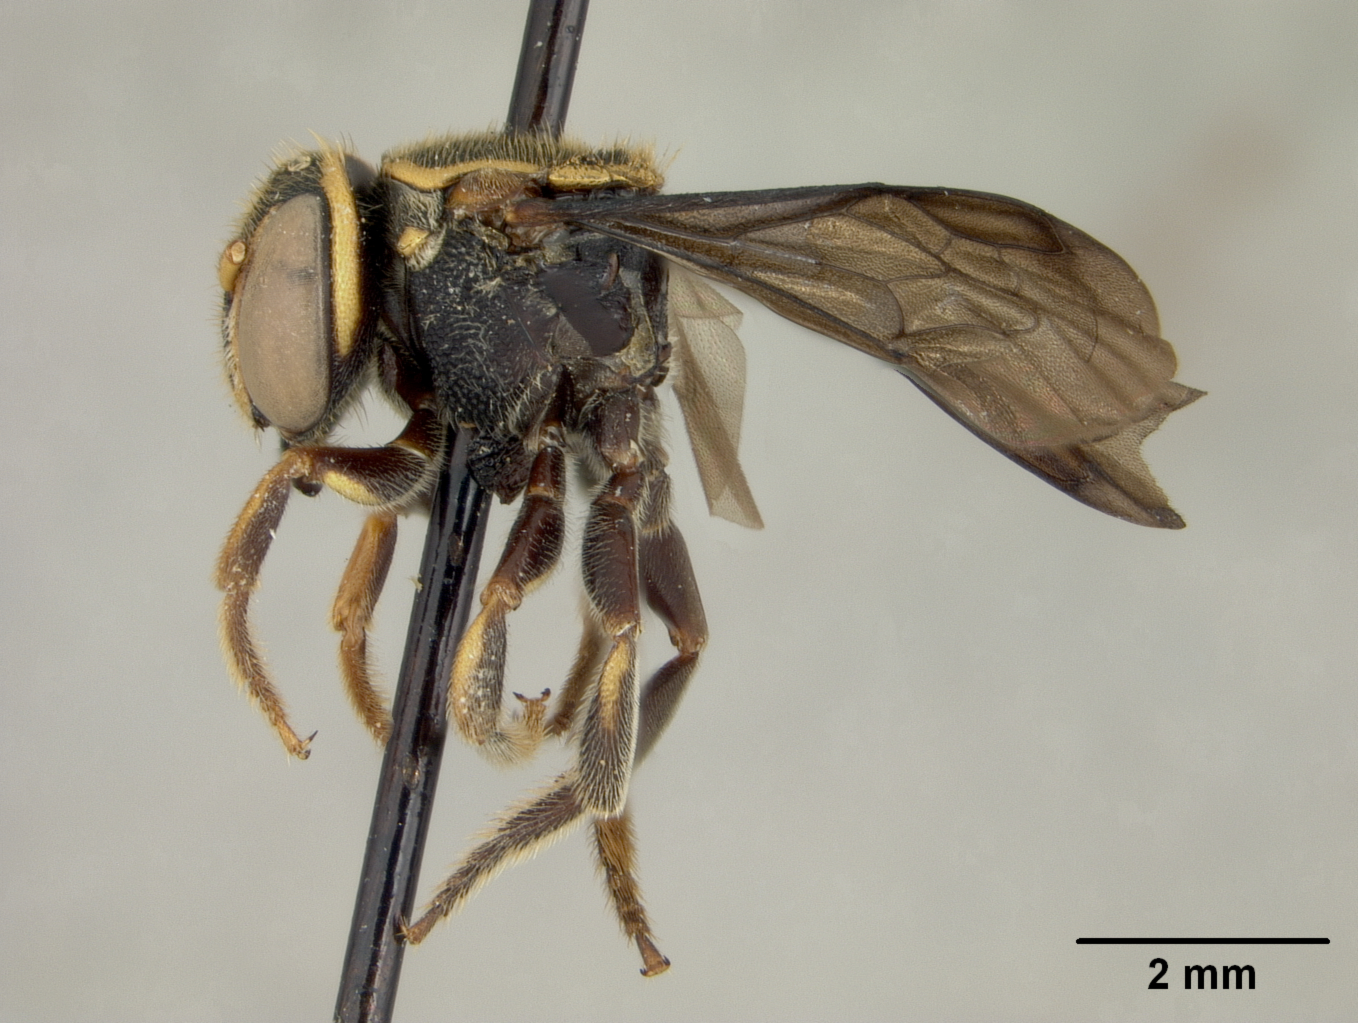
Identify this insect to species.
Hypanthidium beniense
